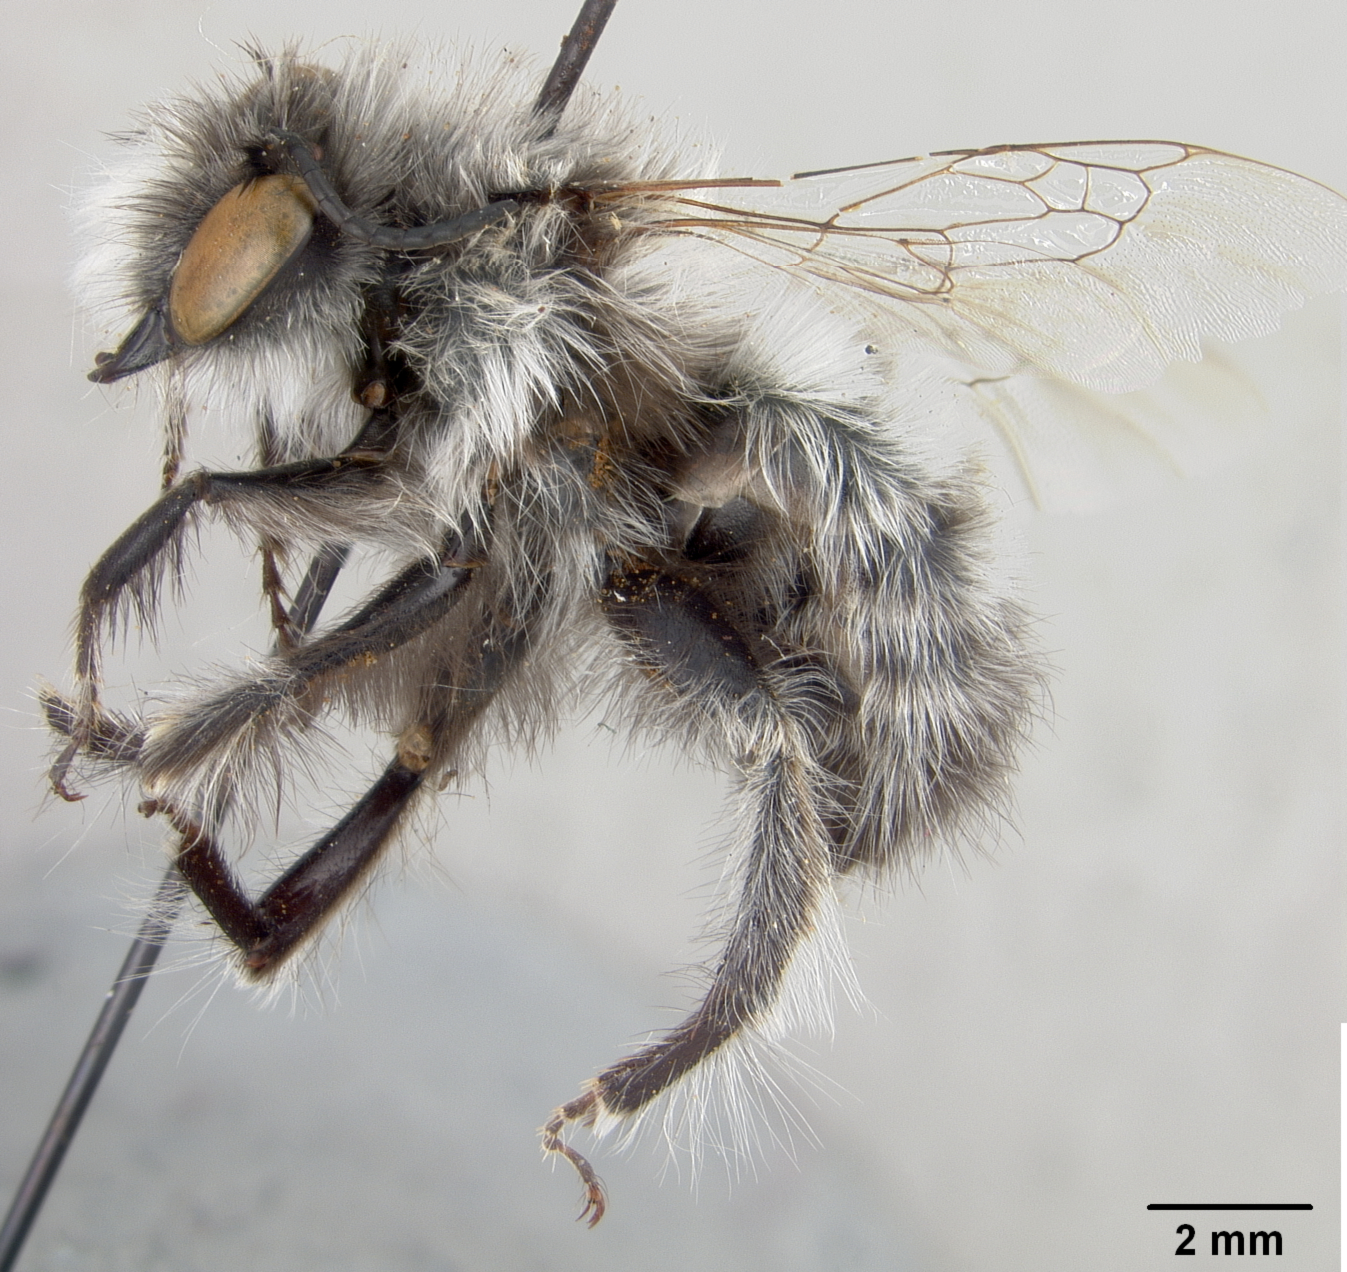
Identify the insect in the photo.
Anthophora connexiformis
